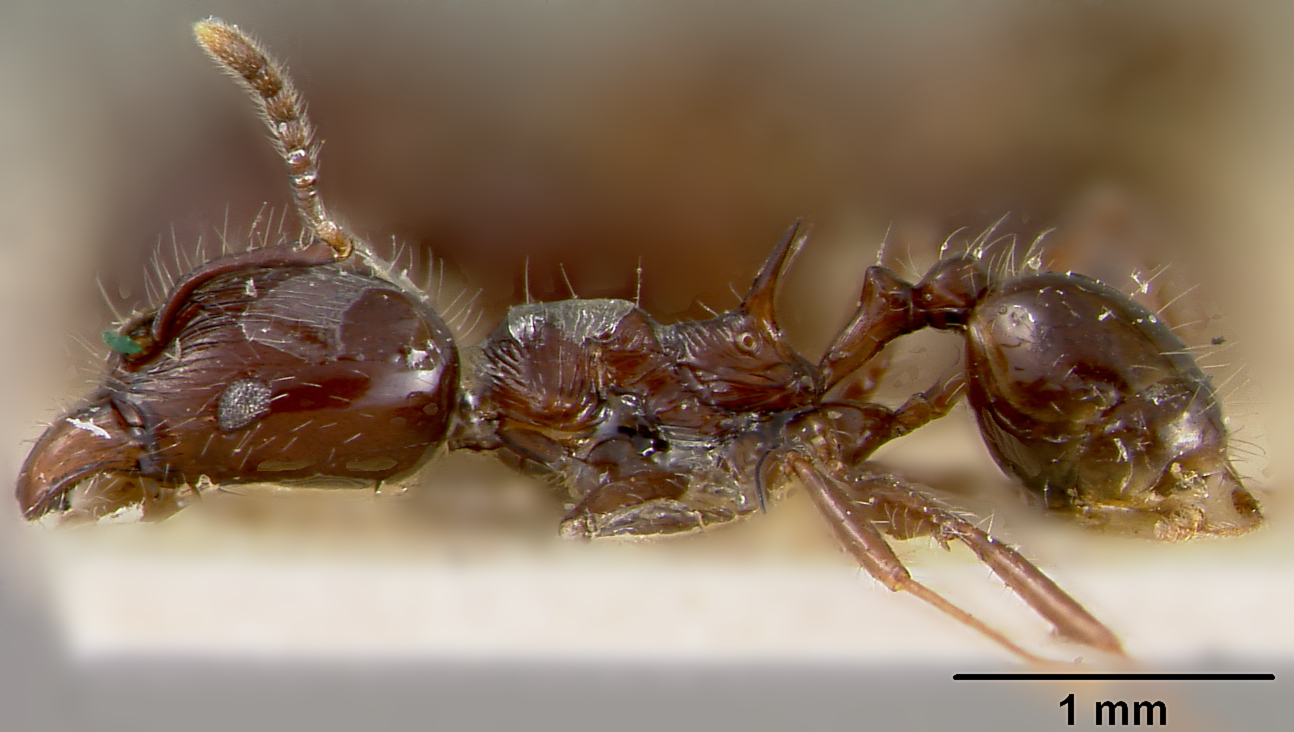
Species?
Pheidole hecate
